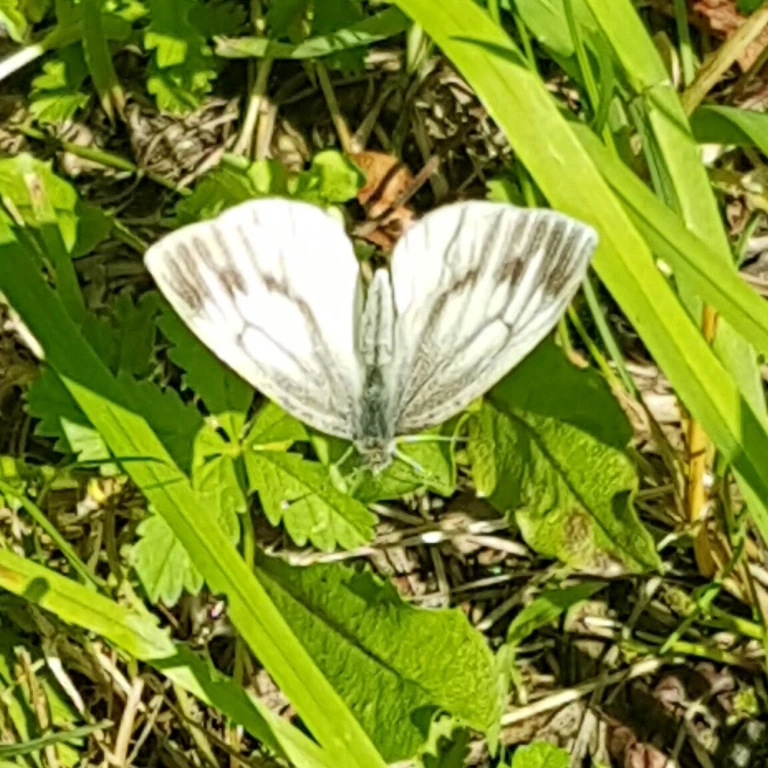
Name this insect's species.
Pieris bryoniae
